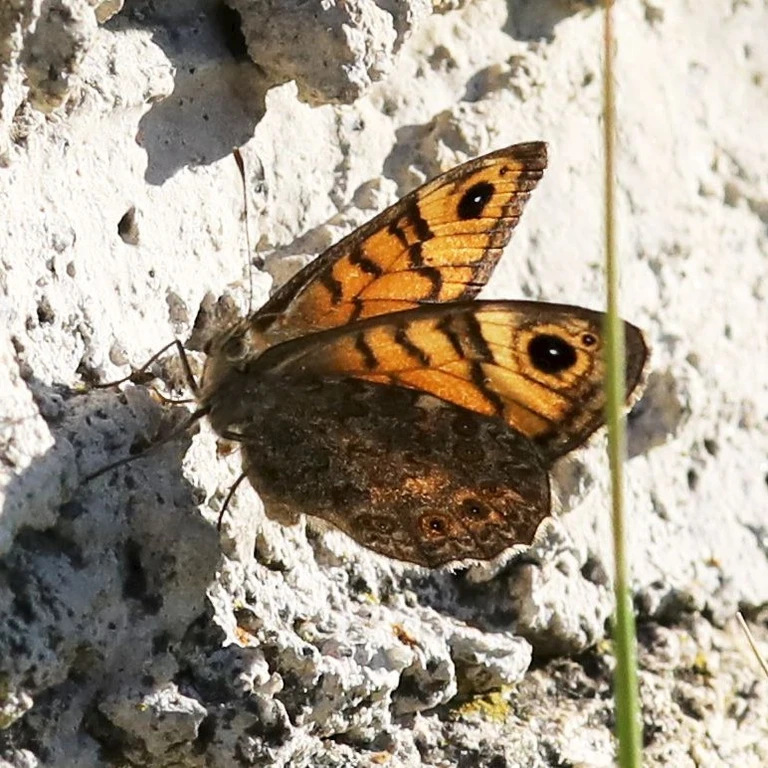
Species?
Lasiommata megera (also Pararge megera)
